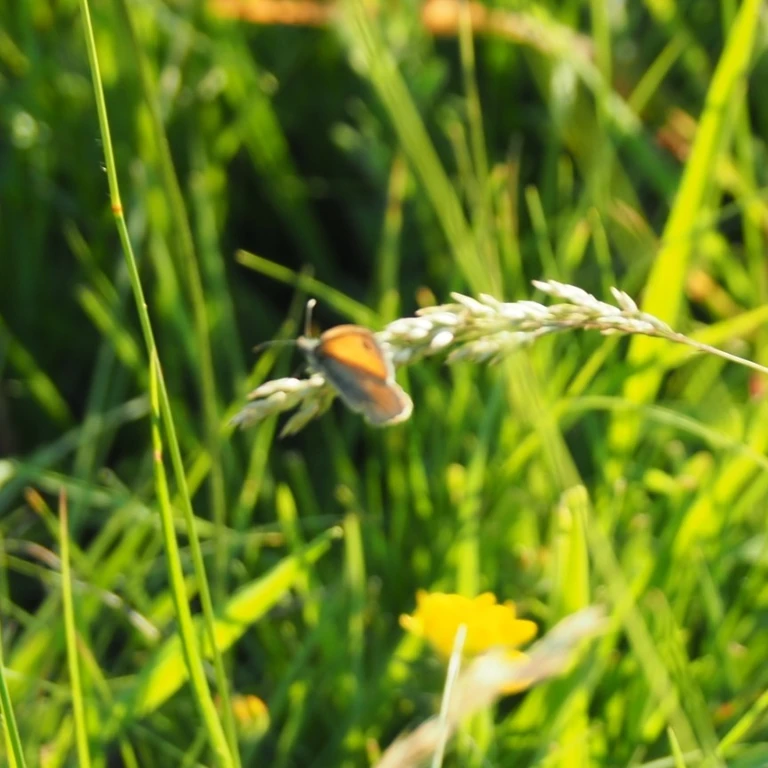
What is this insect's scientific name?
Coenonympha pamphilus
